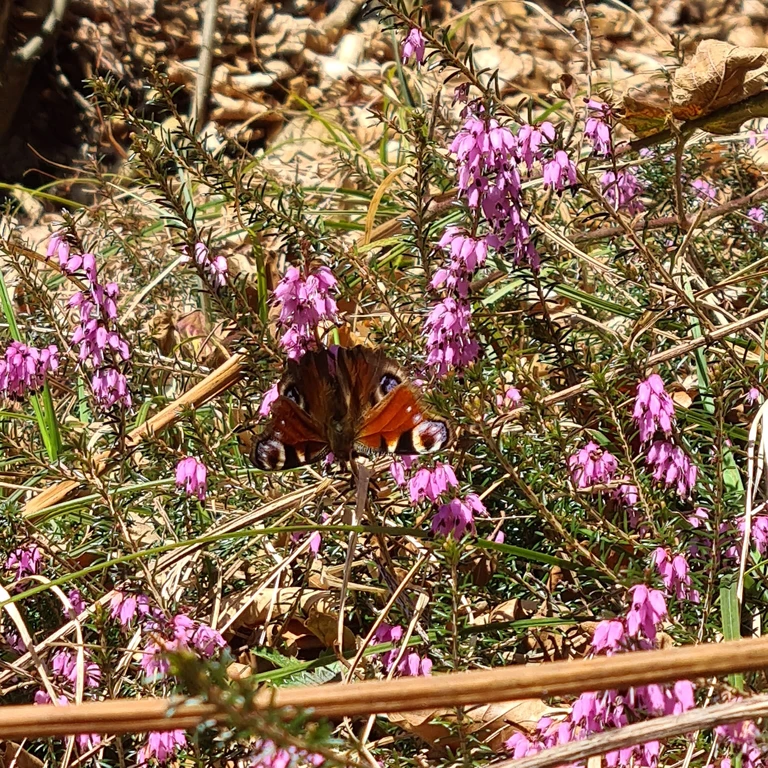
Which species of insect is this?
Aglais io
